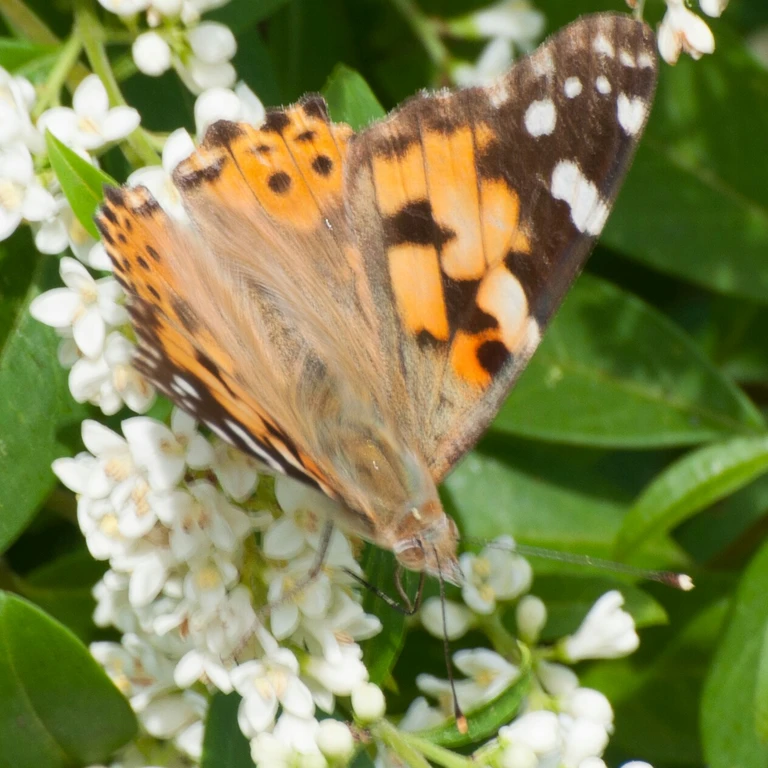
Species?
Vanessa cardui
